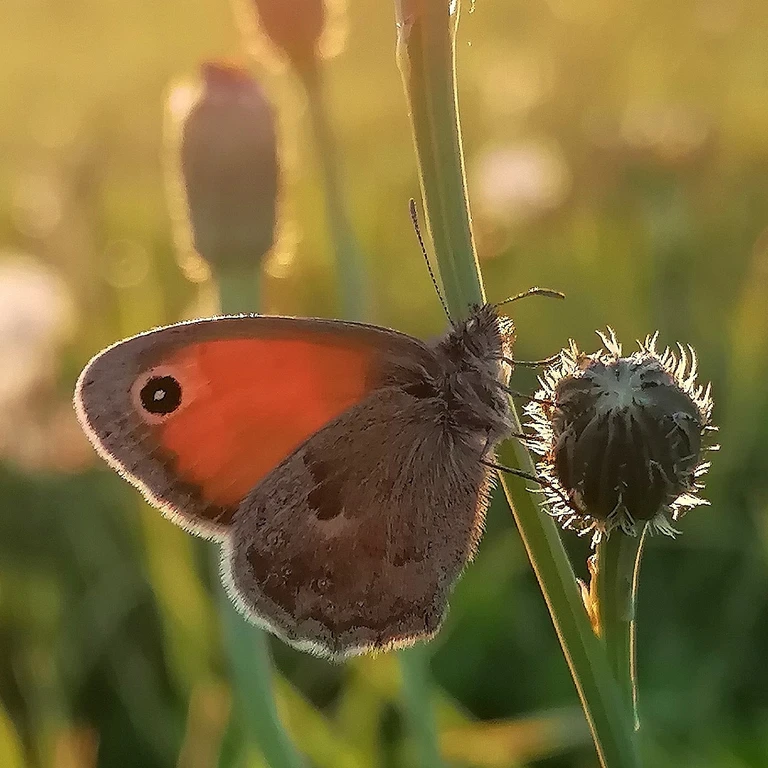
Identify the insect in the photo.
Coenonympha pamphilus
